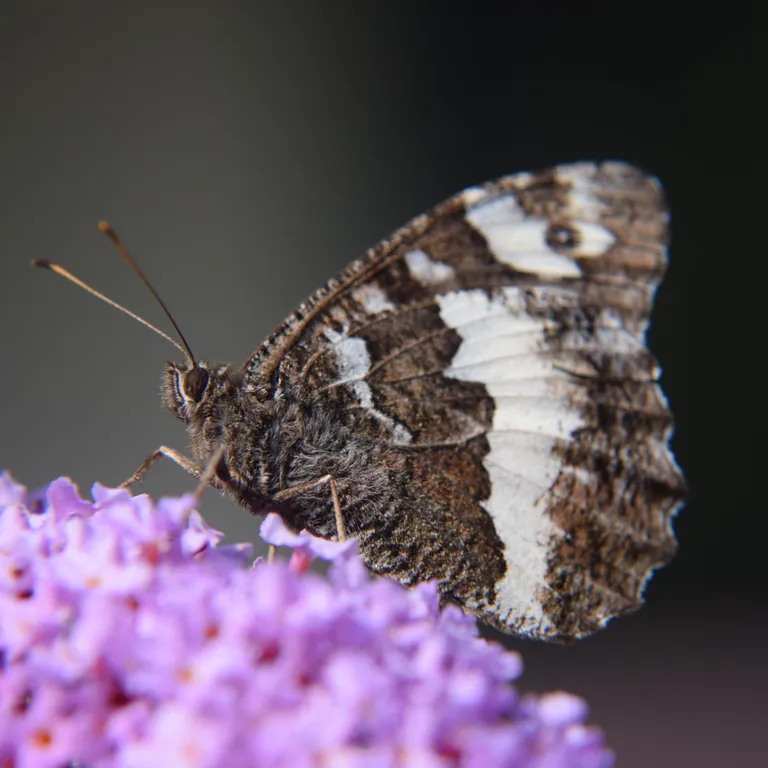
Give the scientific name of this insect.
Brintesia circe
